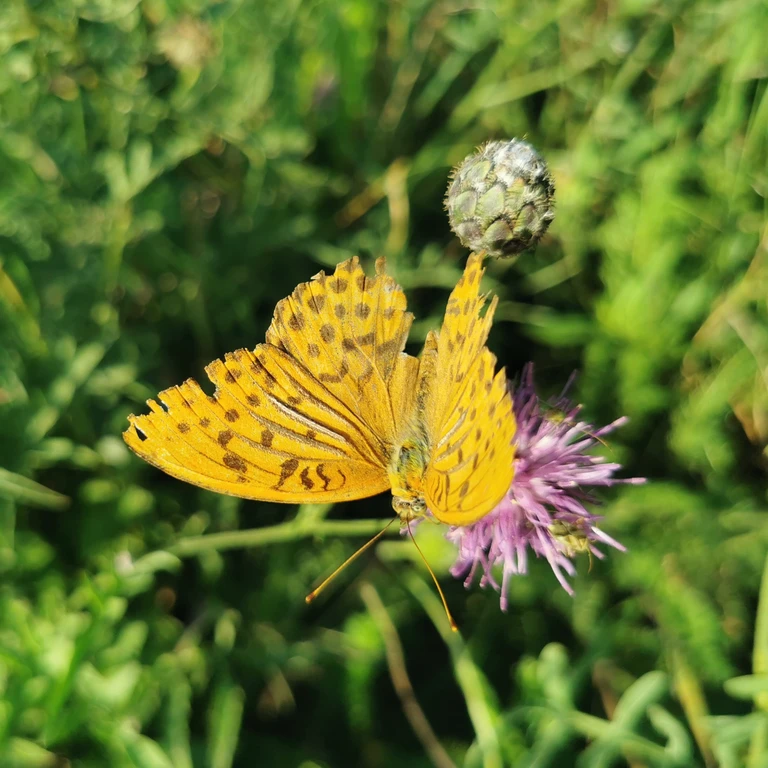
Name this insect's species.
Argynnis paphia
